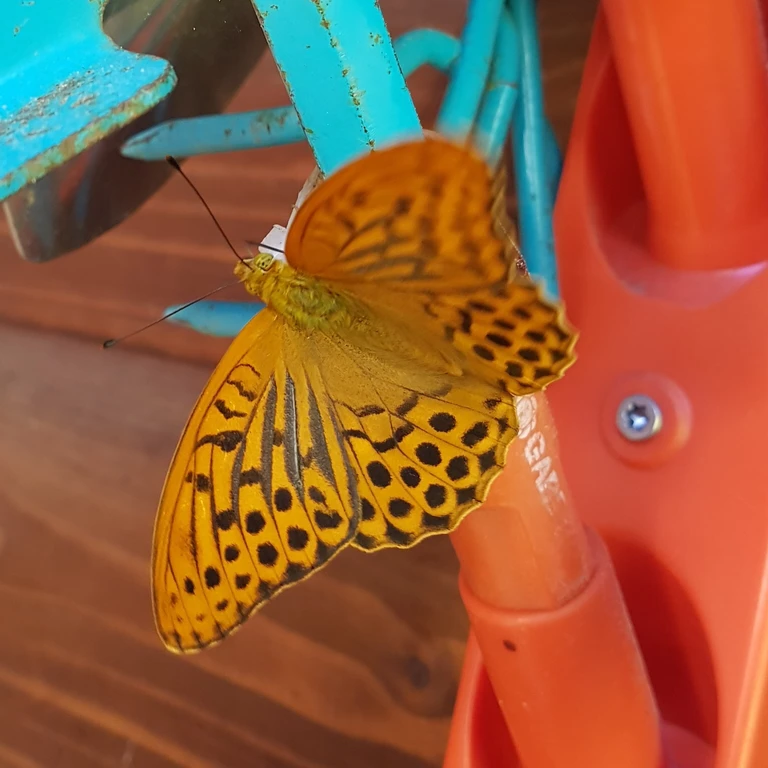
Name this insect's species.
Argynnis paphia
